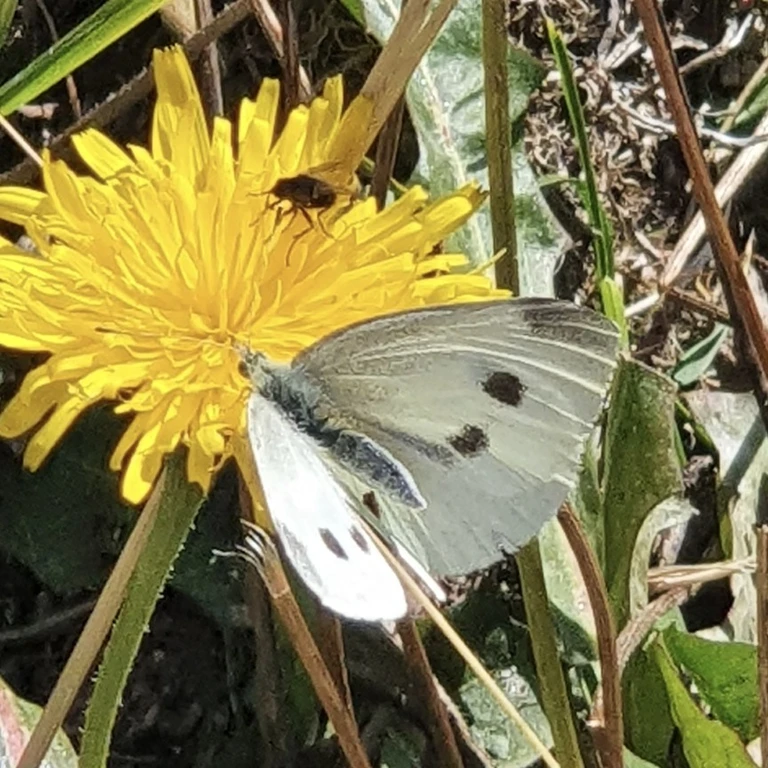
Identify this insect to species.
Pieris rapae
